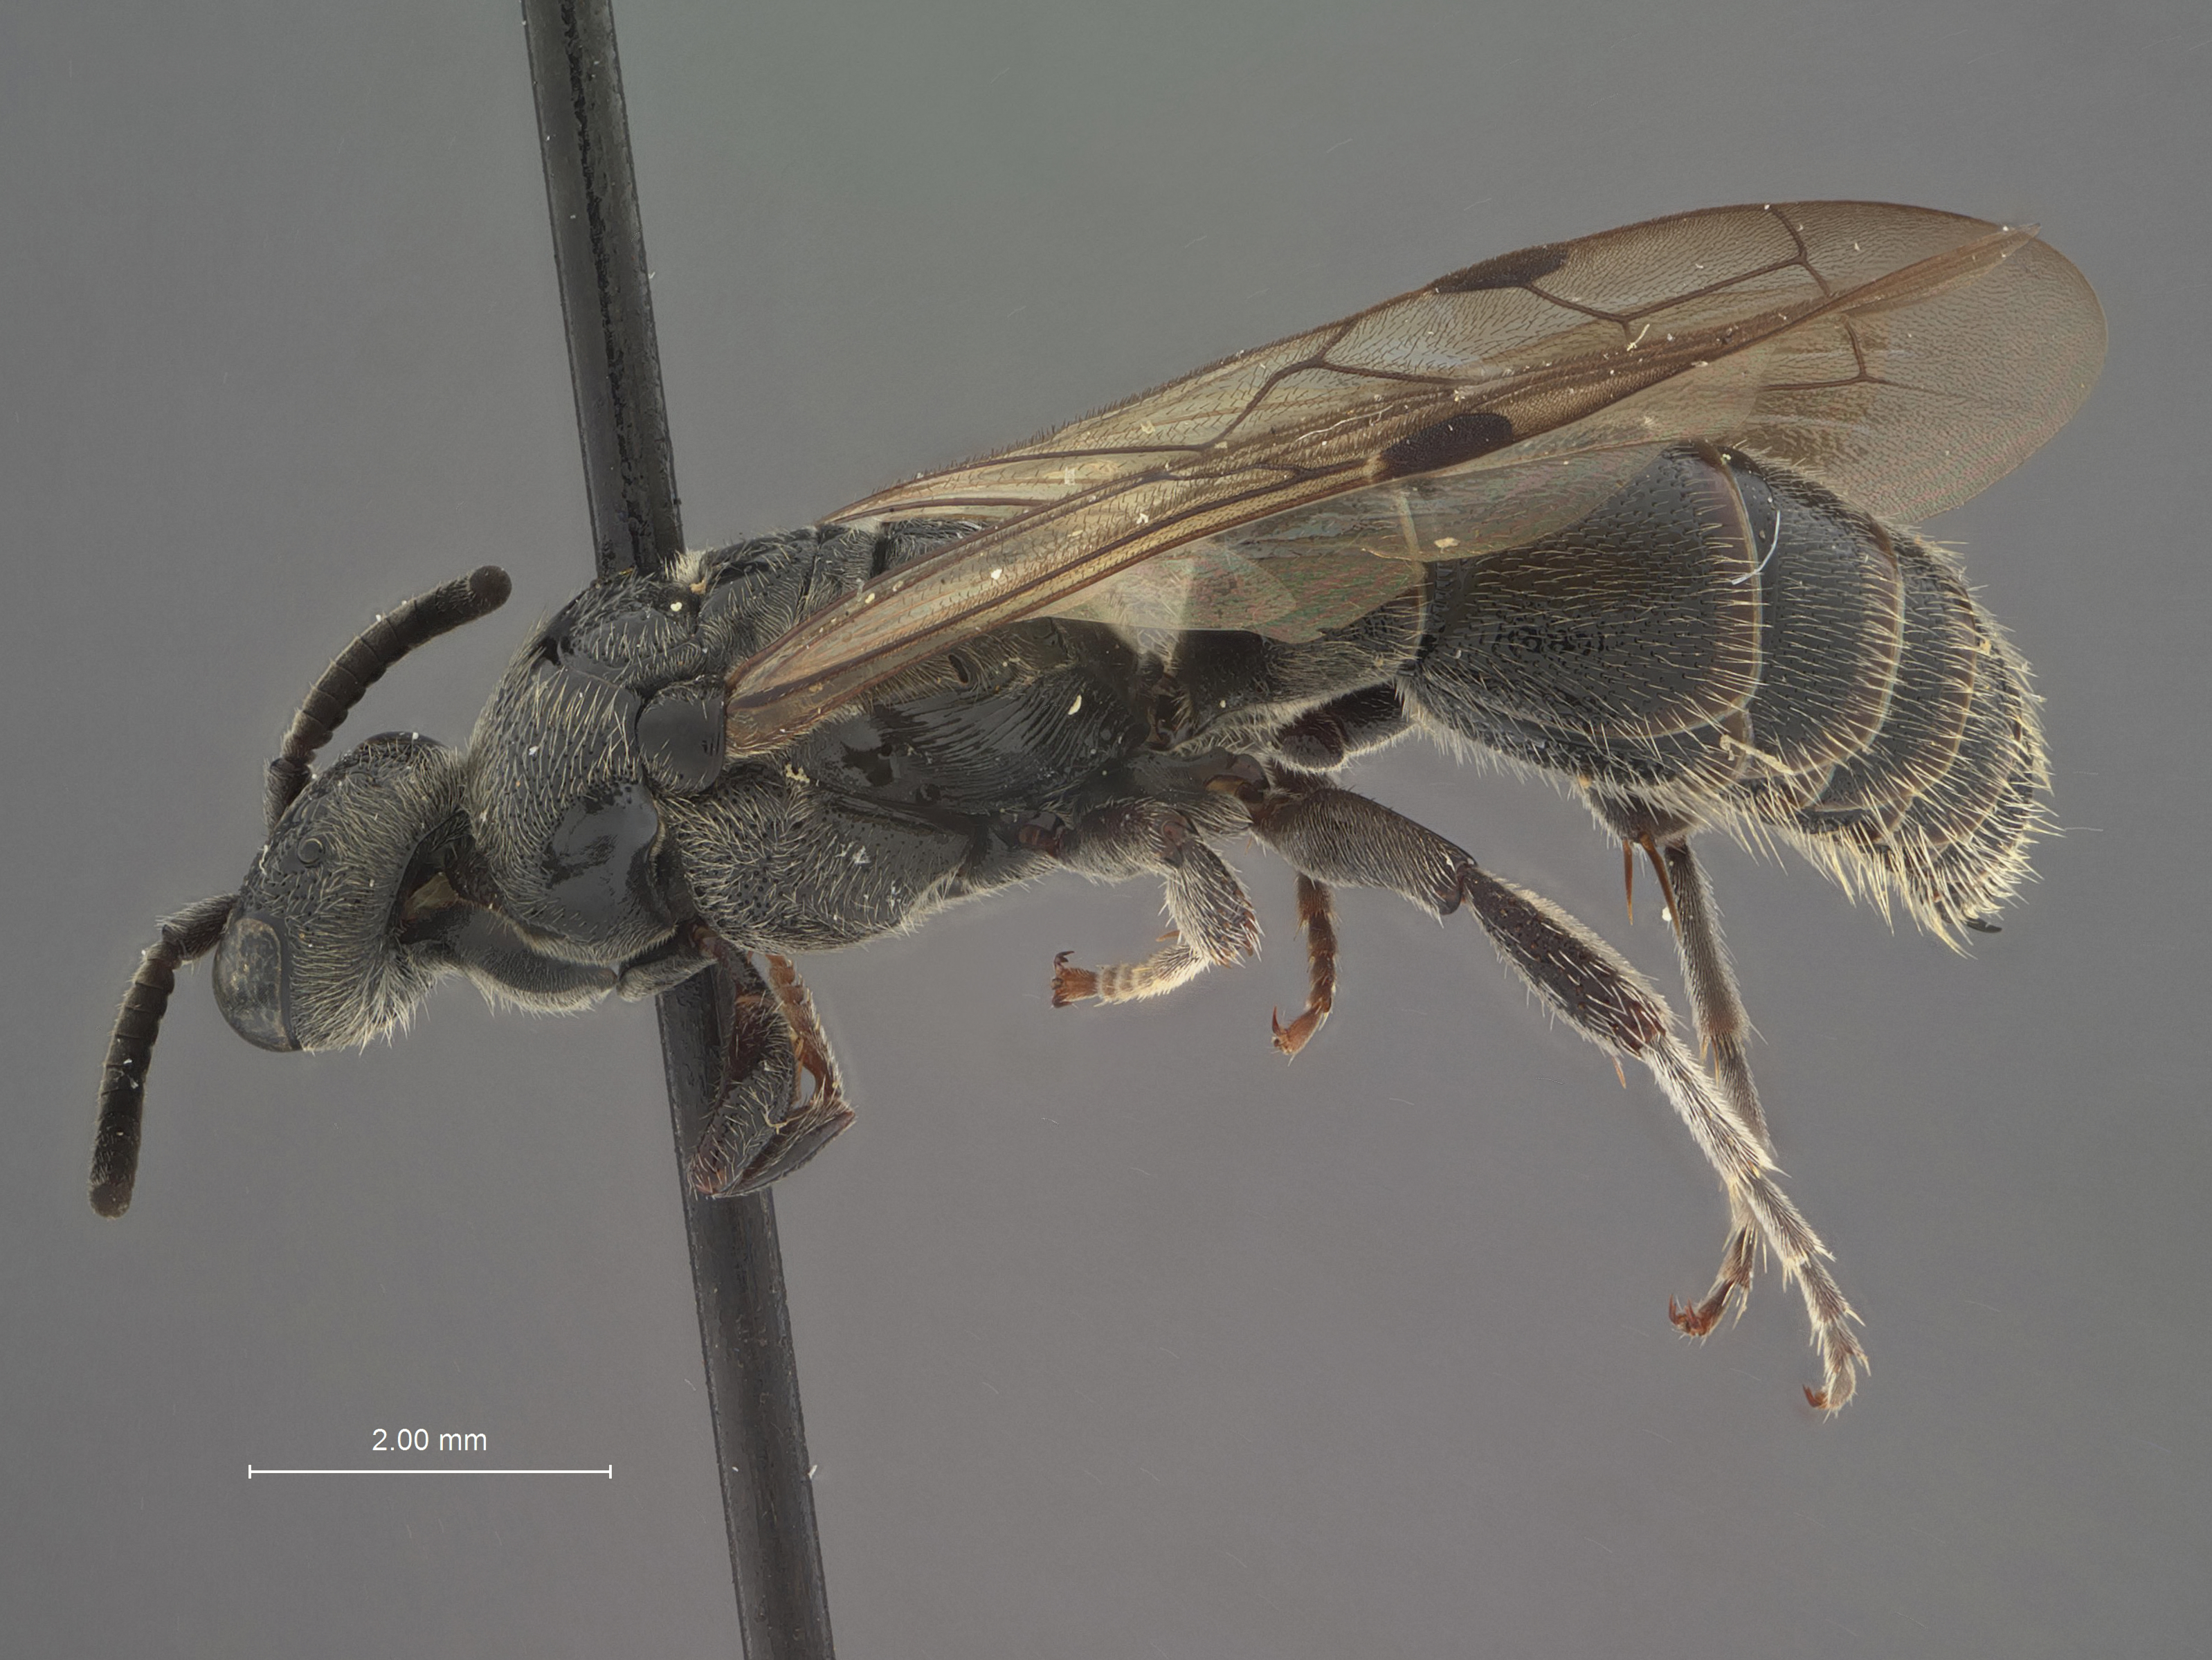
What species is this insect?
Neotiphia pubescens
